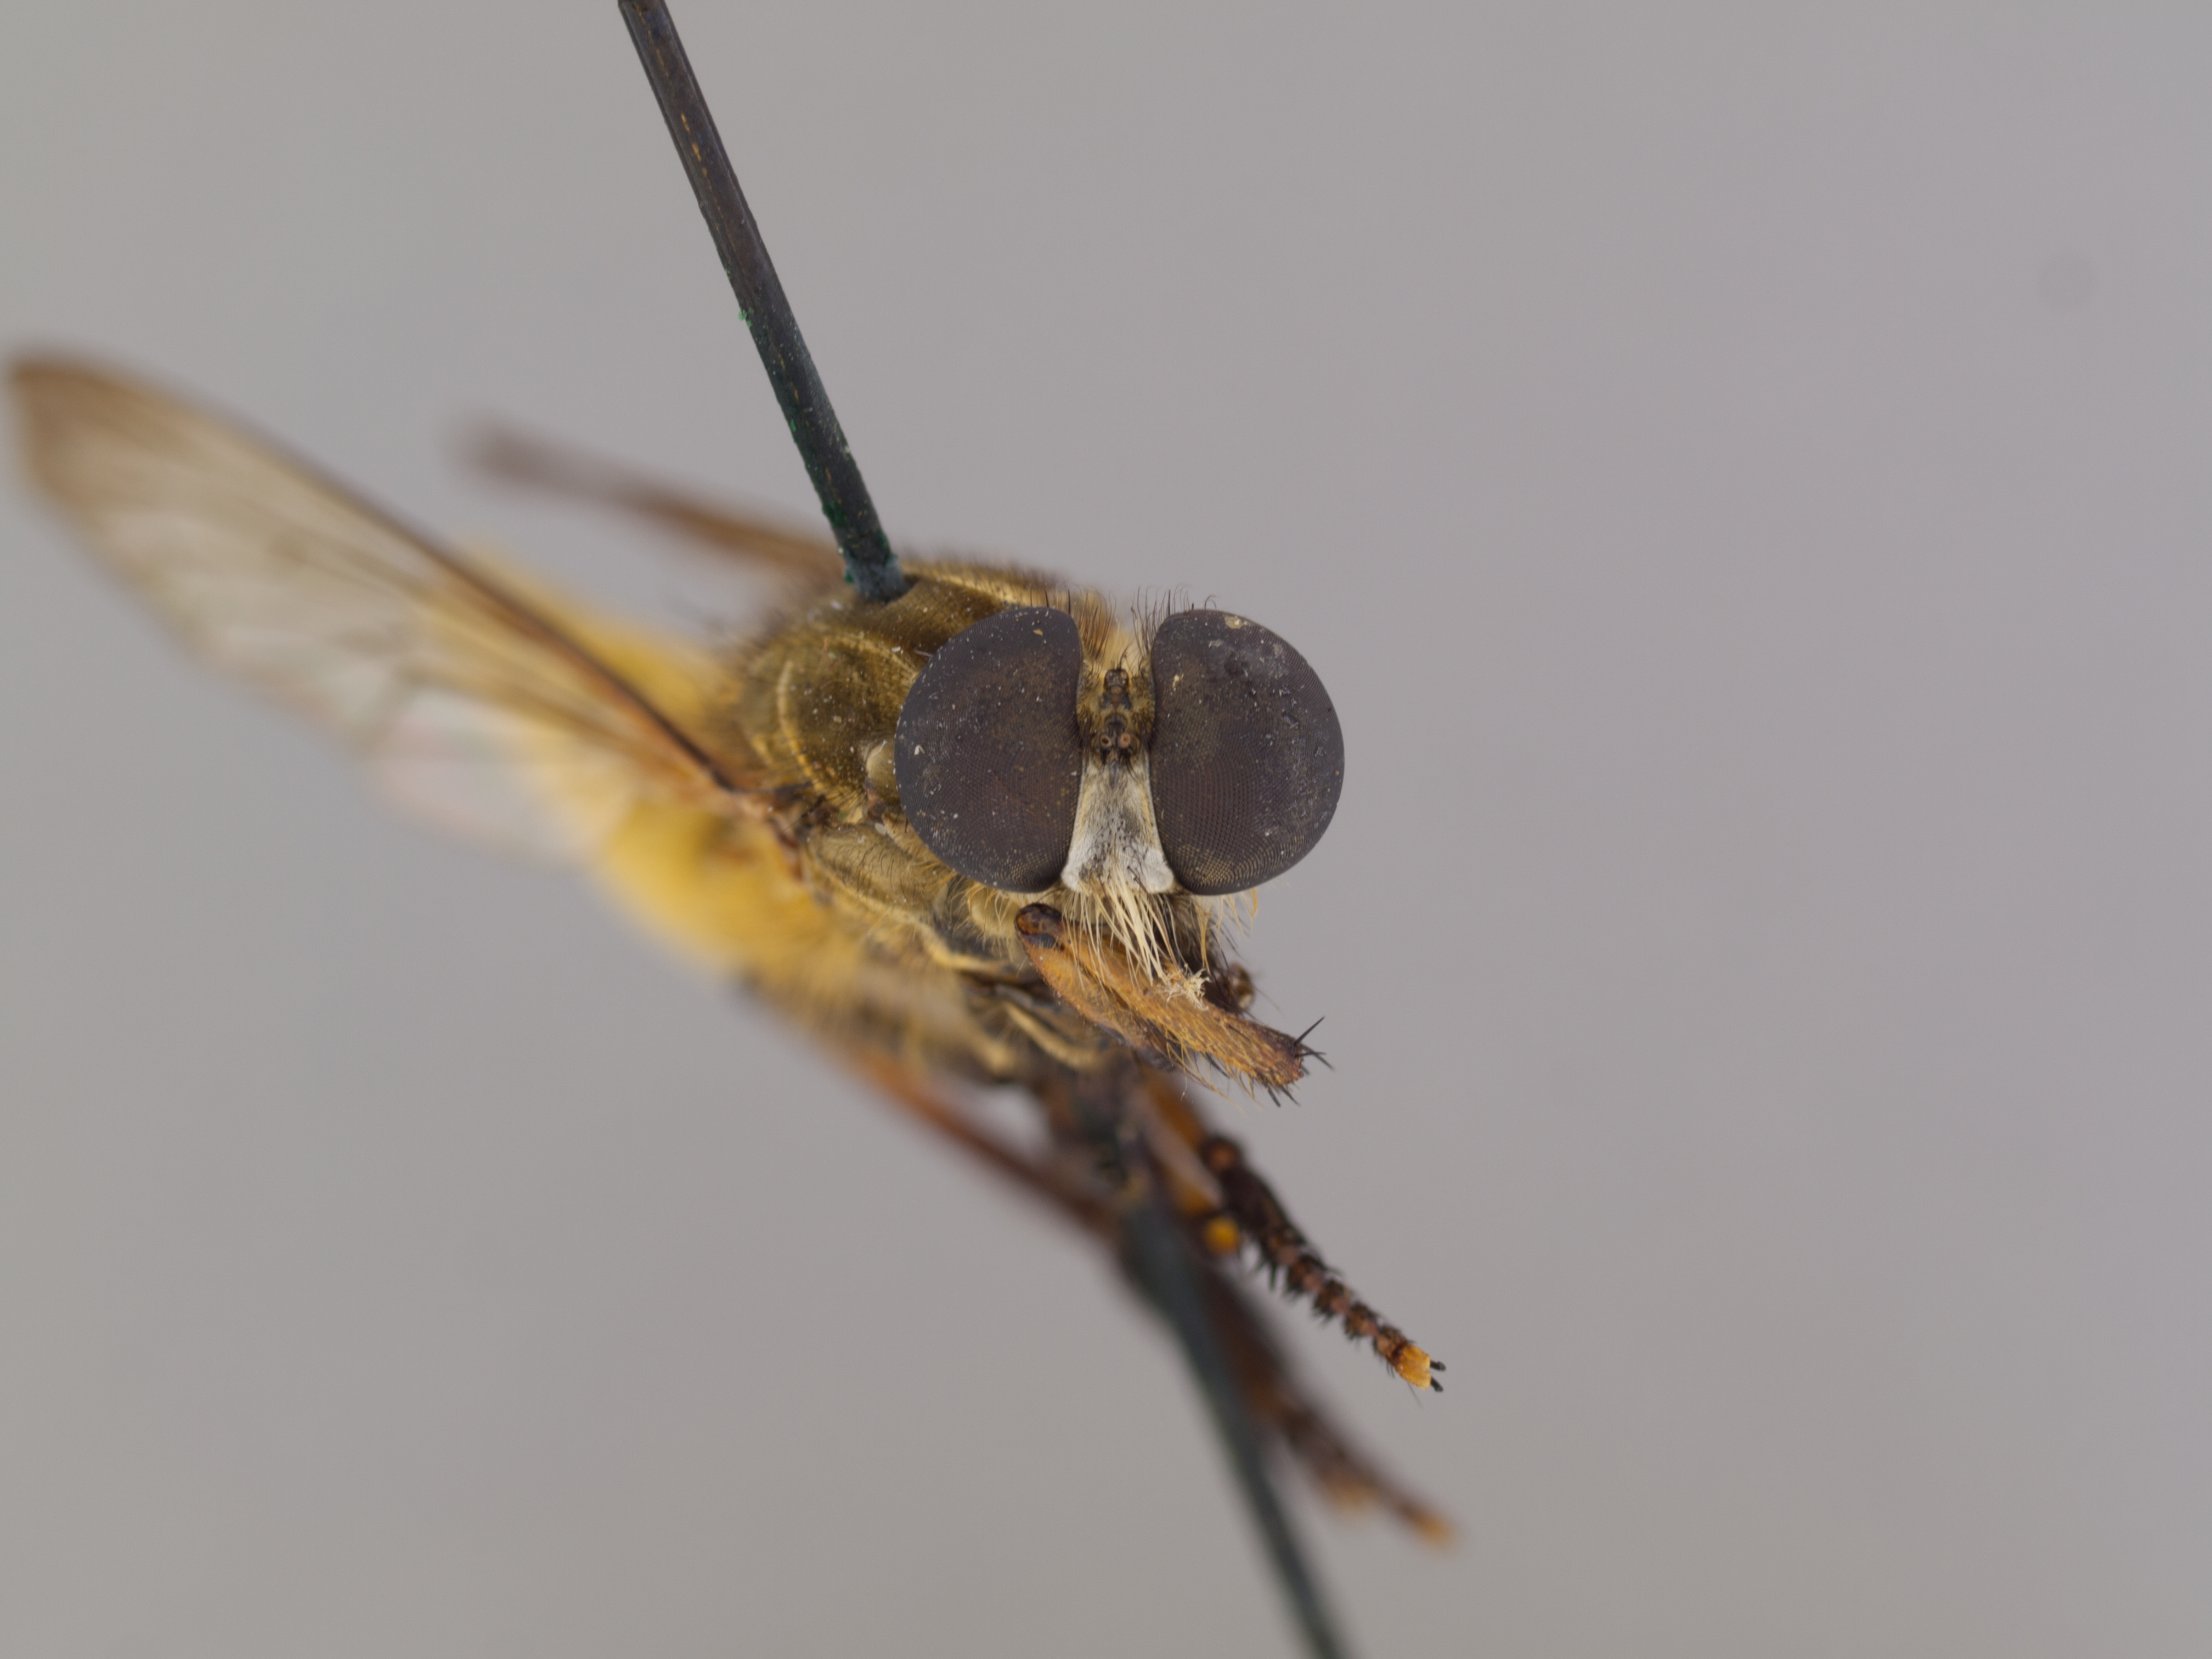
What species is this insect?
Astochia flava
